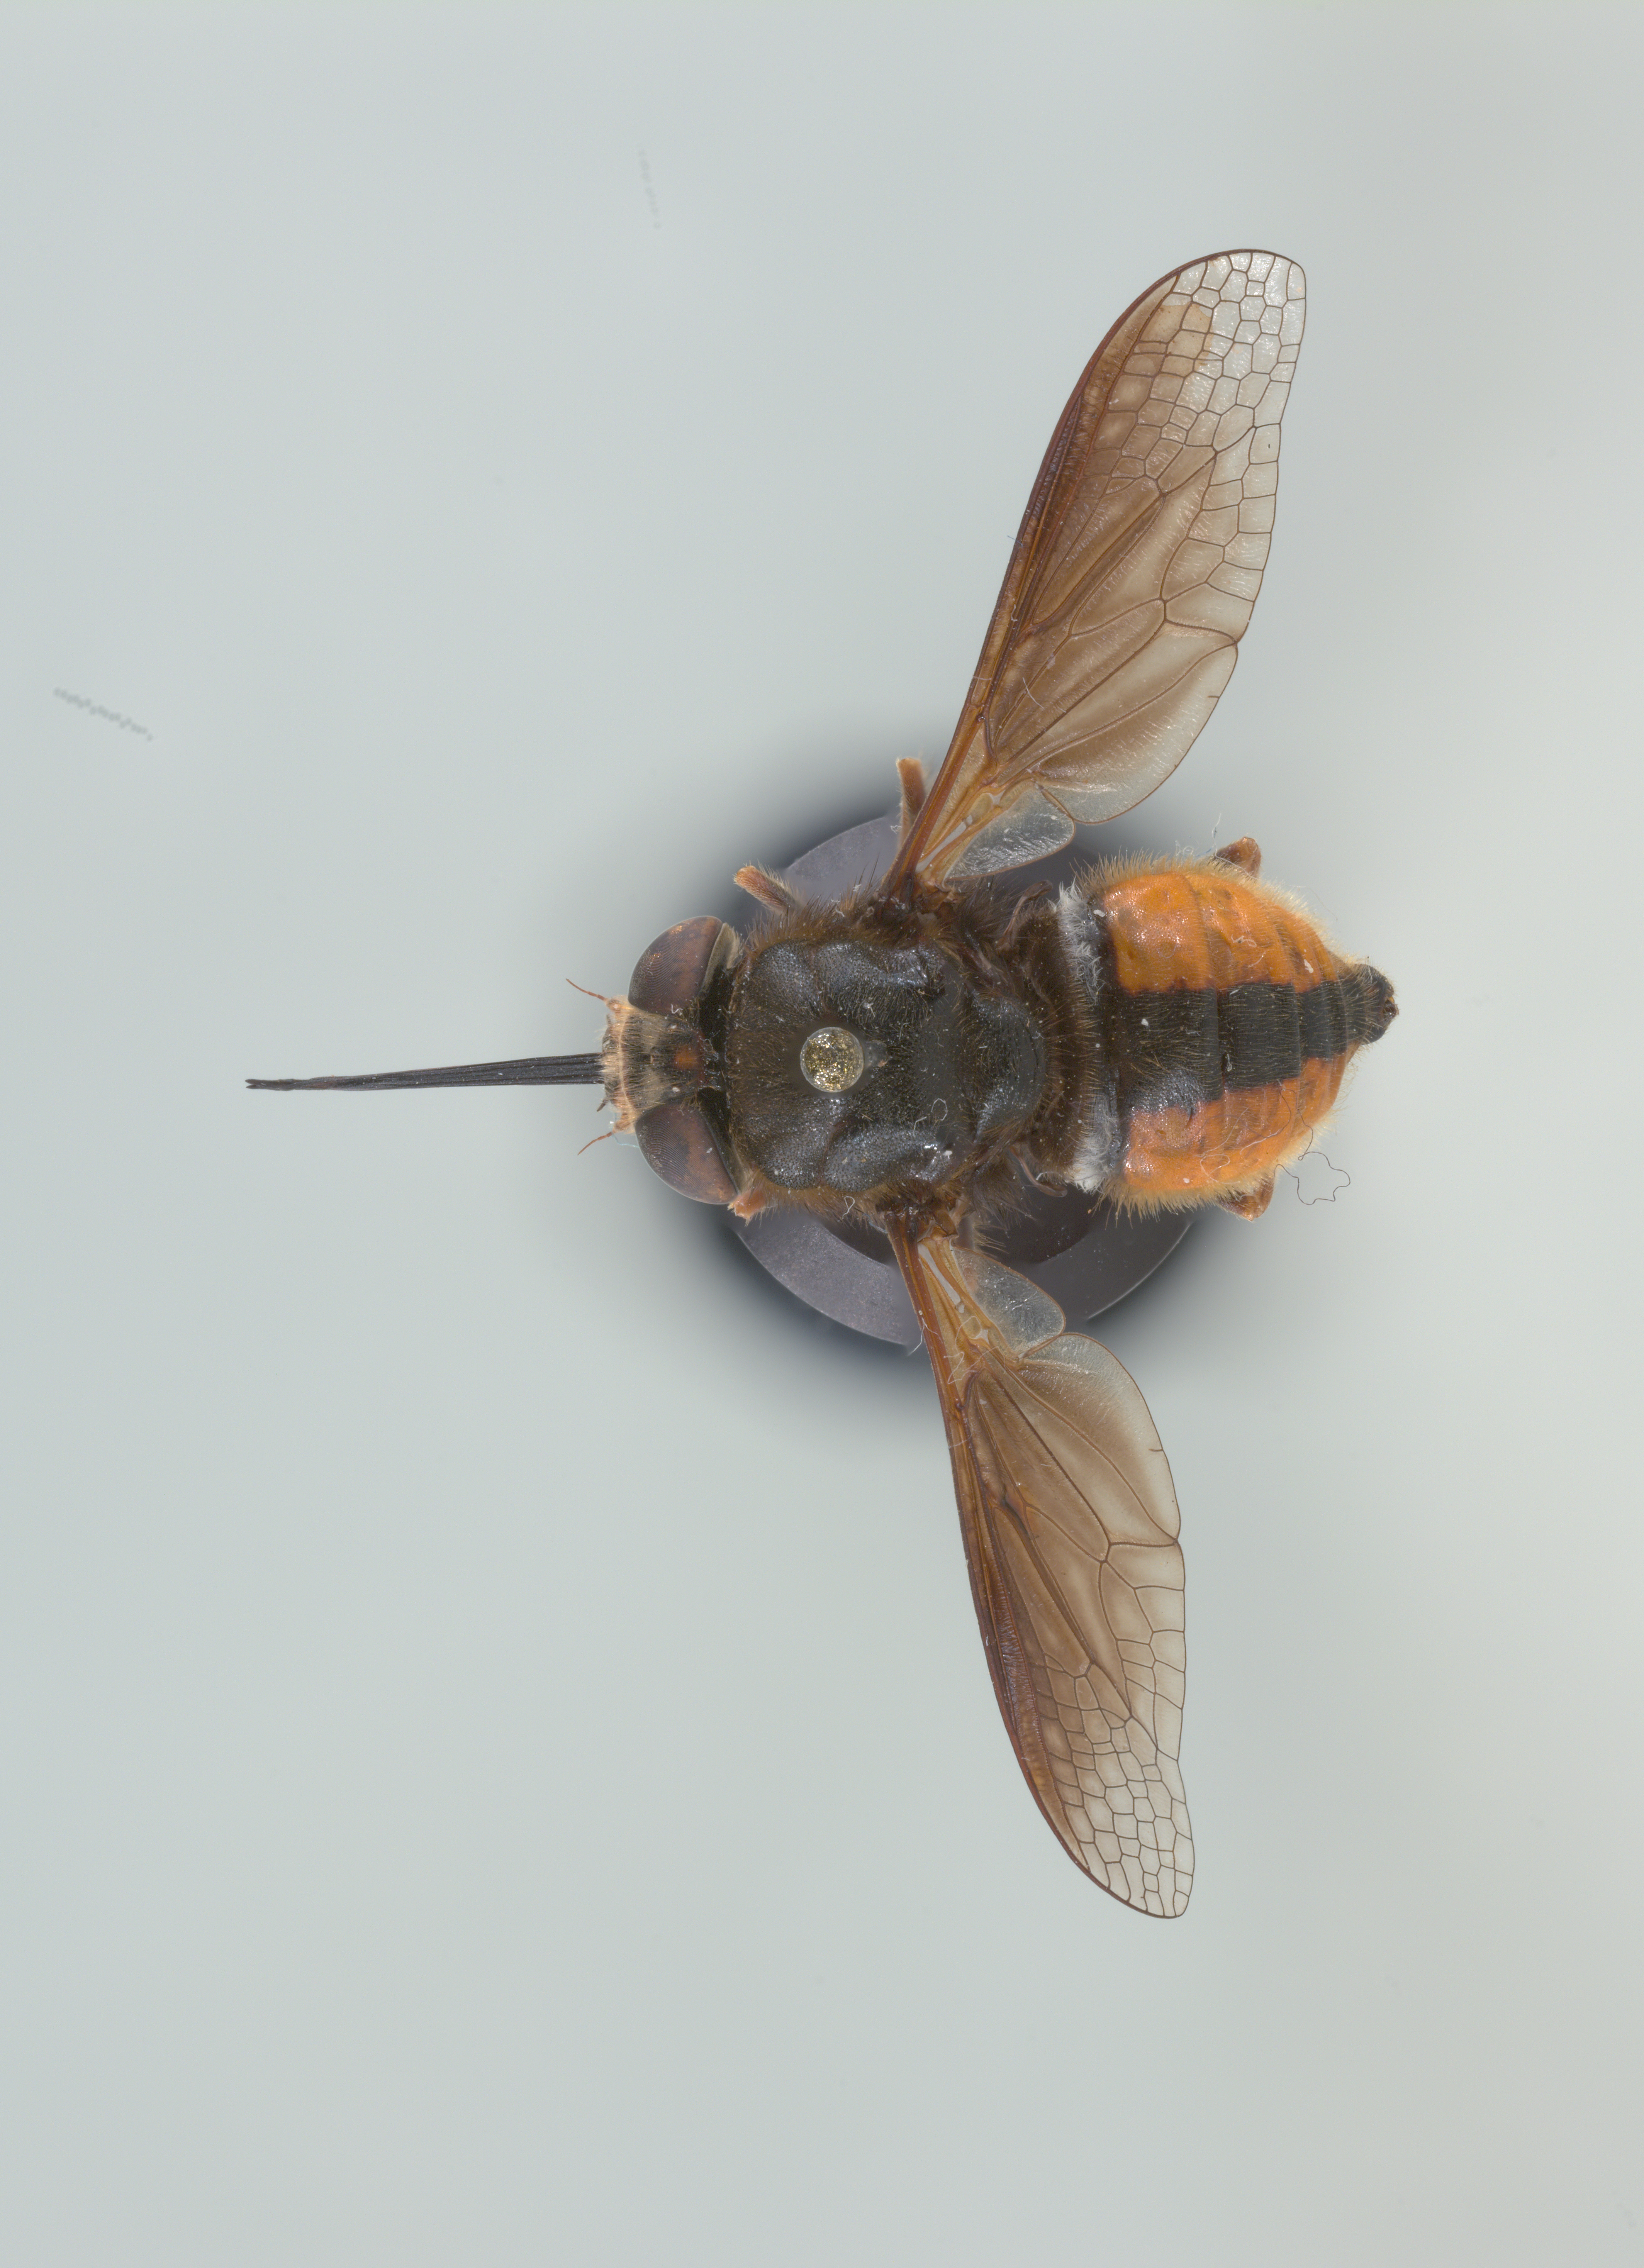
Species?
Nemestrinus perezii
